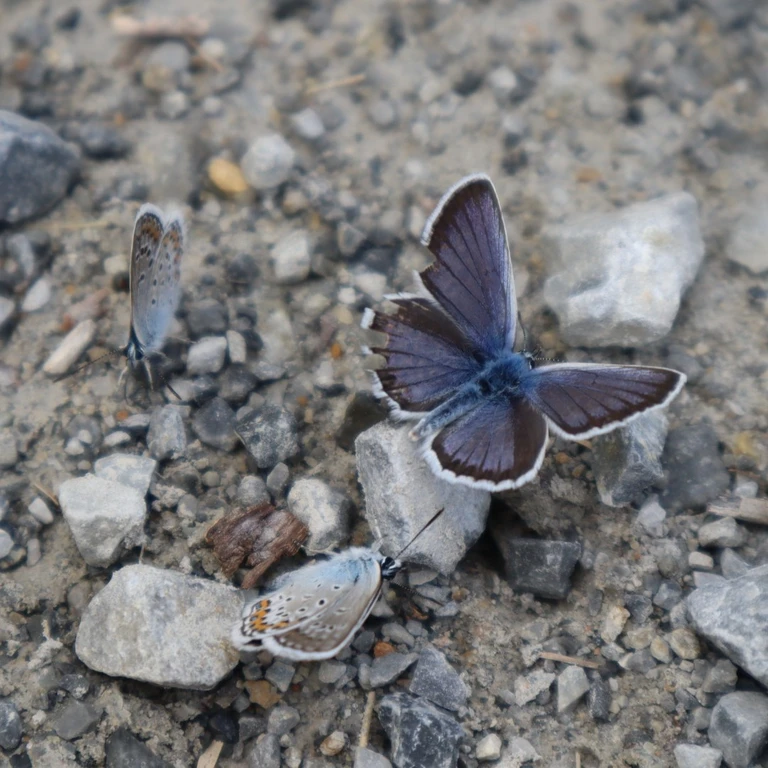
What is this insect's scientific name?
Plebejus argus
